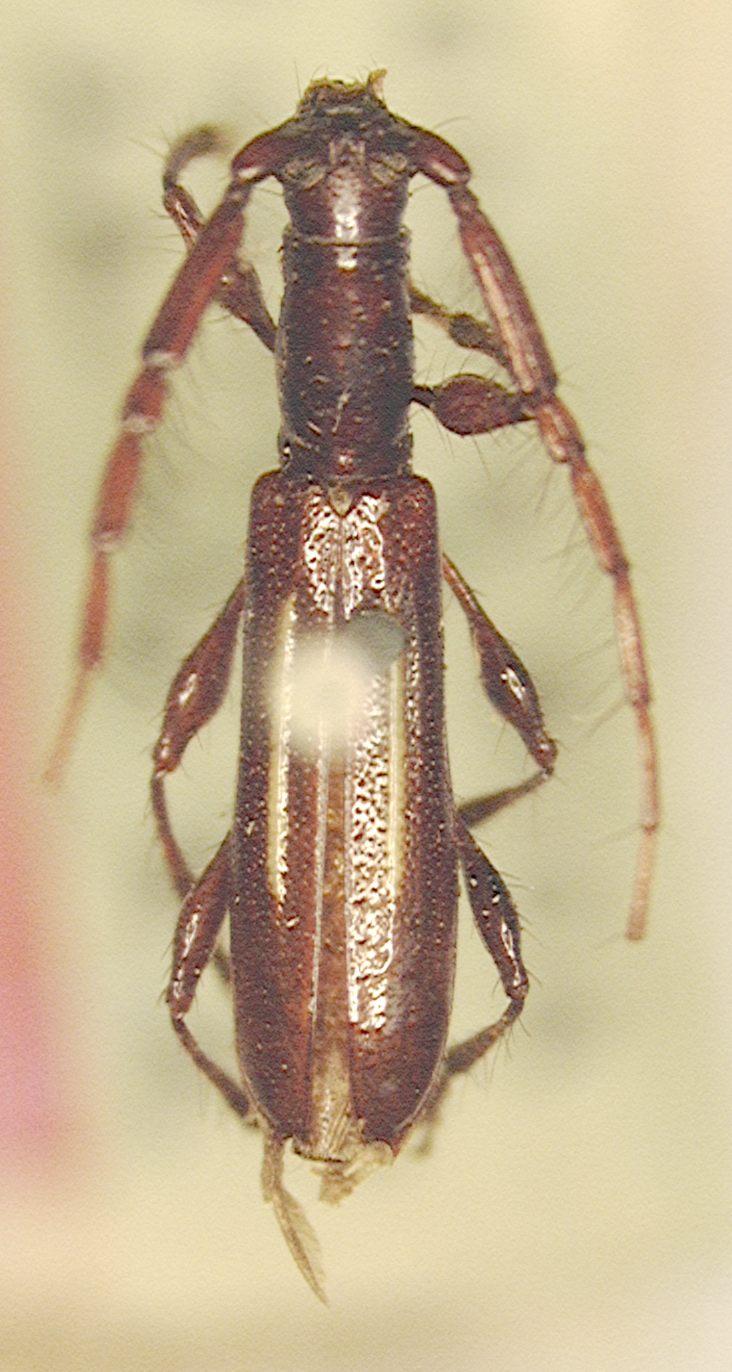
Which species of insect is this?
Compsa dilaticornis (also Neocompsa lineolata)
